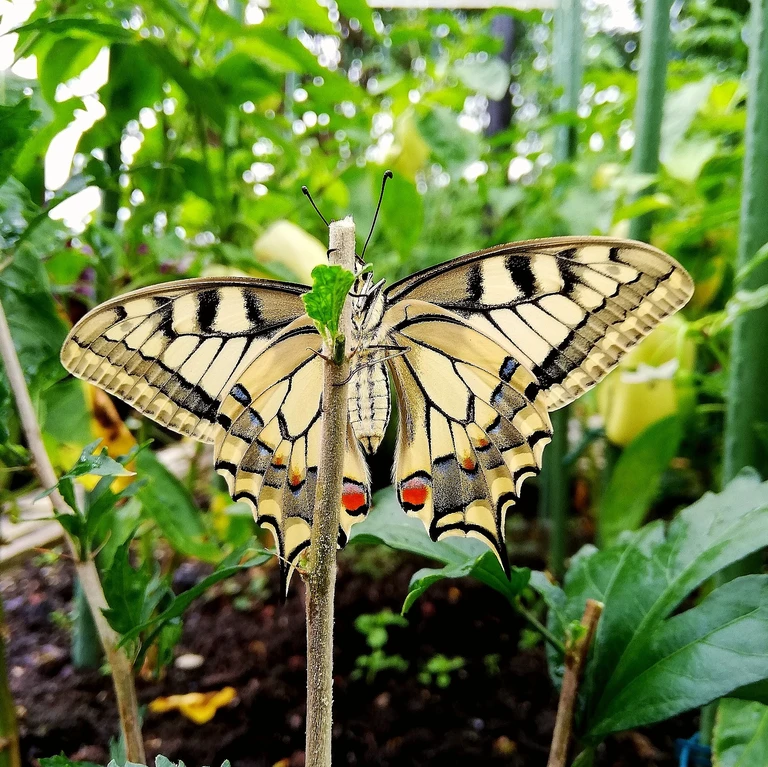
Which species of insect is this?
Papilio machaon
